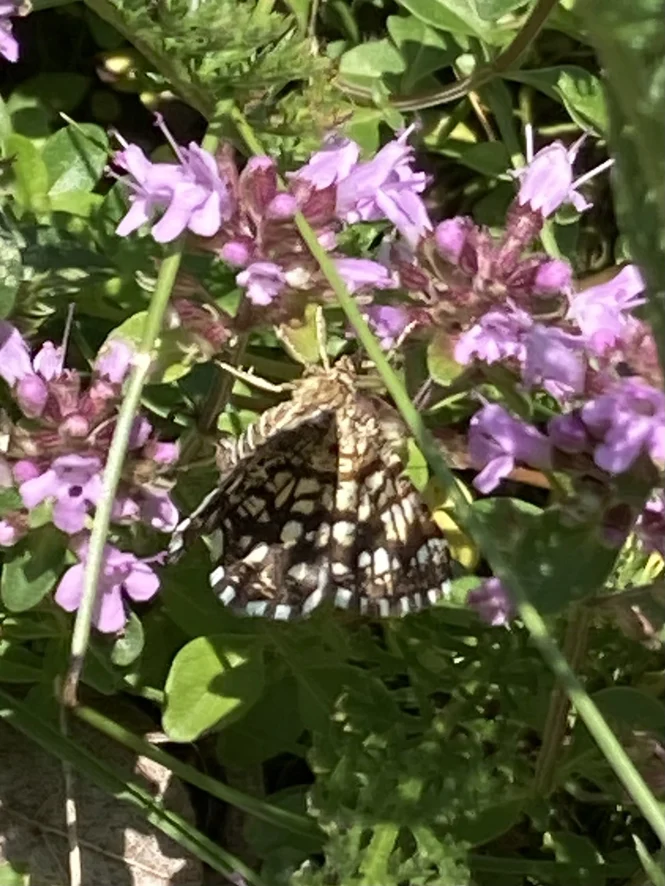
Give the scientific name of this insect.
Chiasmia clathrata
